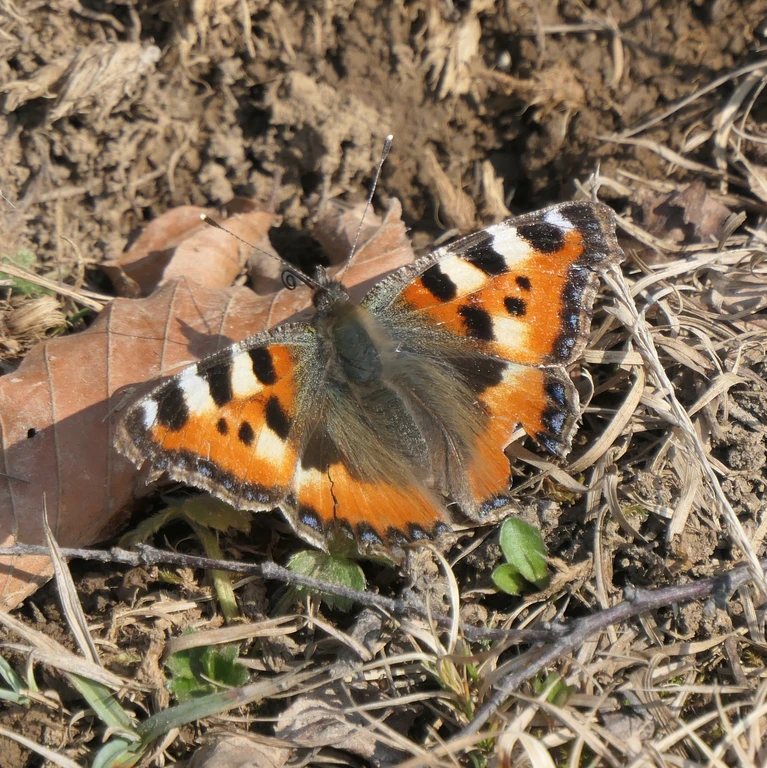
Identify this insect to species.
Aglais urticae
